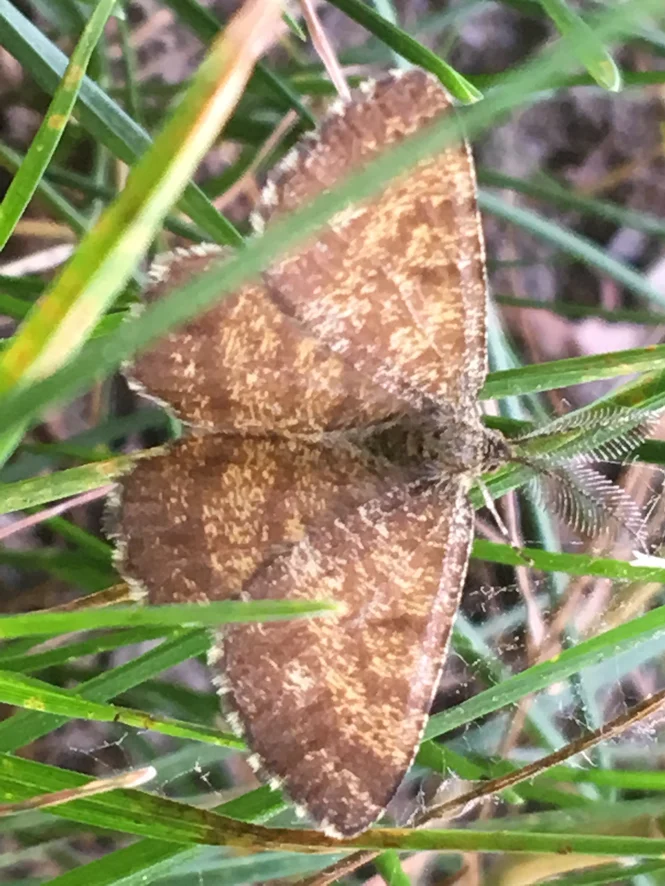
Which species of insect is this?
Ematurga atomaria
